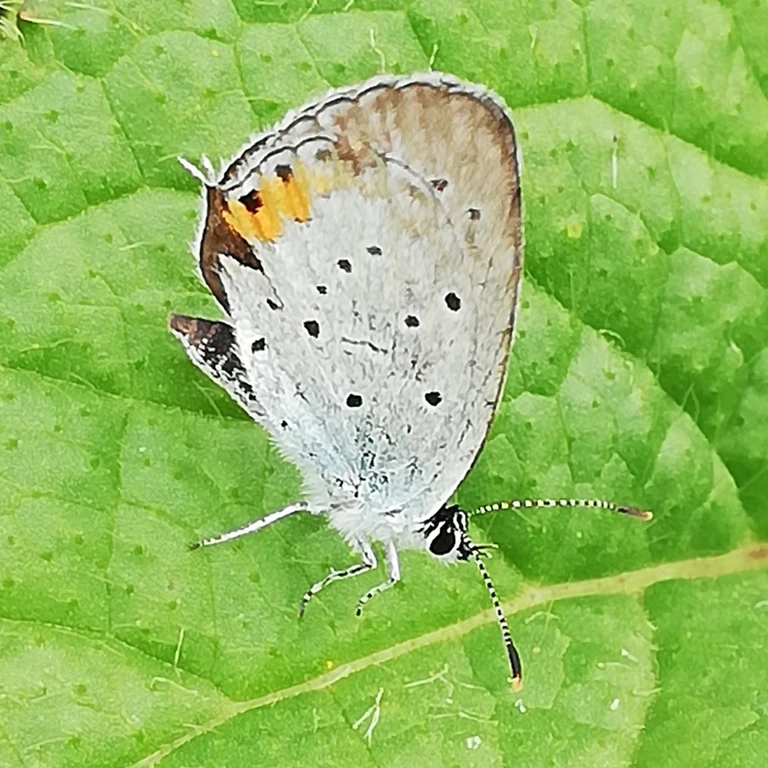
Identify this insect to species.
Cupido argiades (also Elkalyce argiades)
